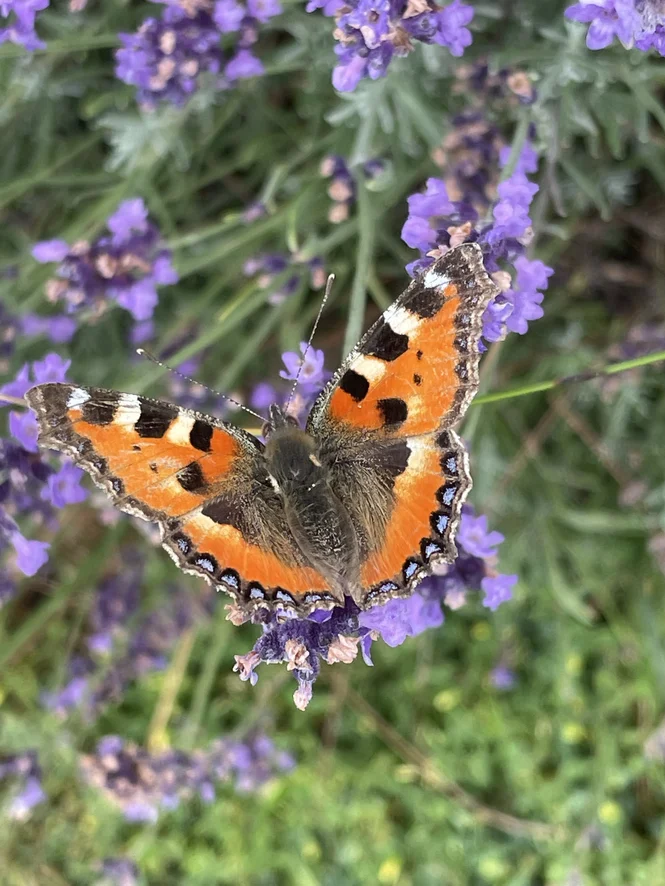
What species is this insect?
Aglais urticae
